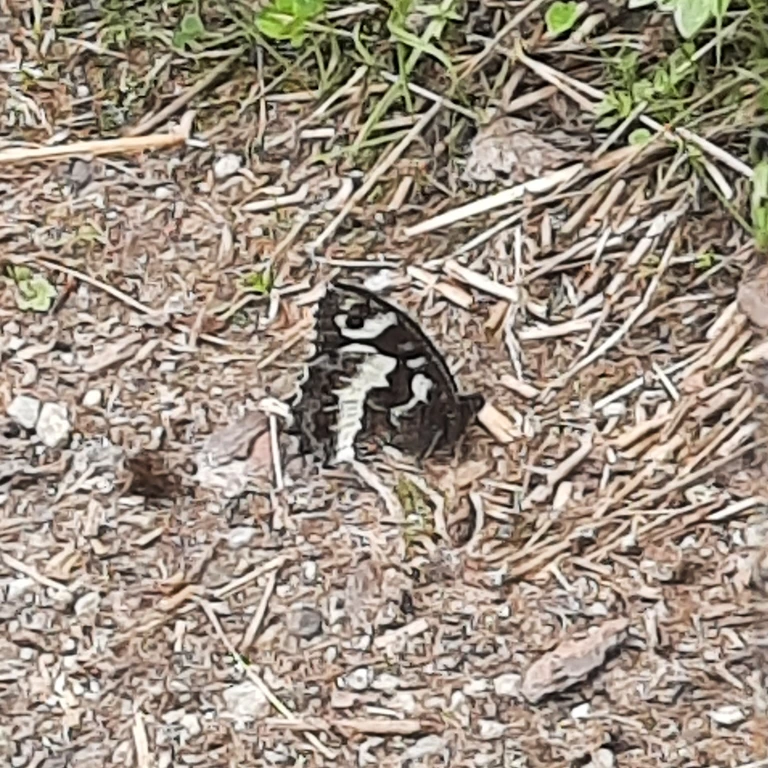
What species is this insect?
Brintesia circe
